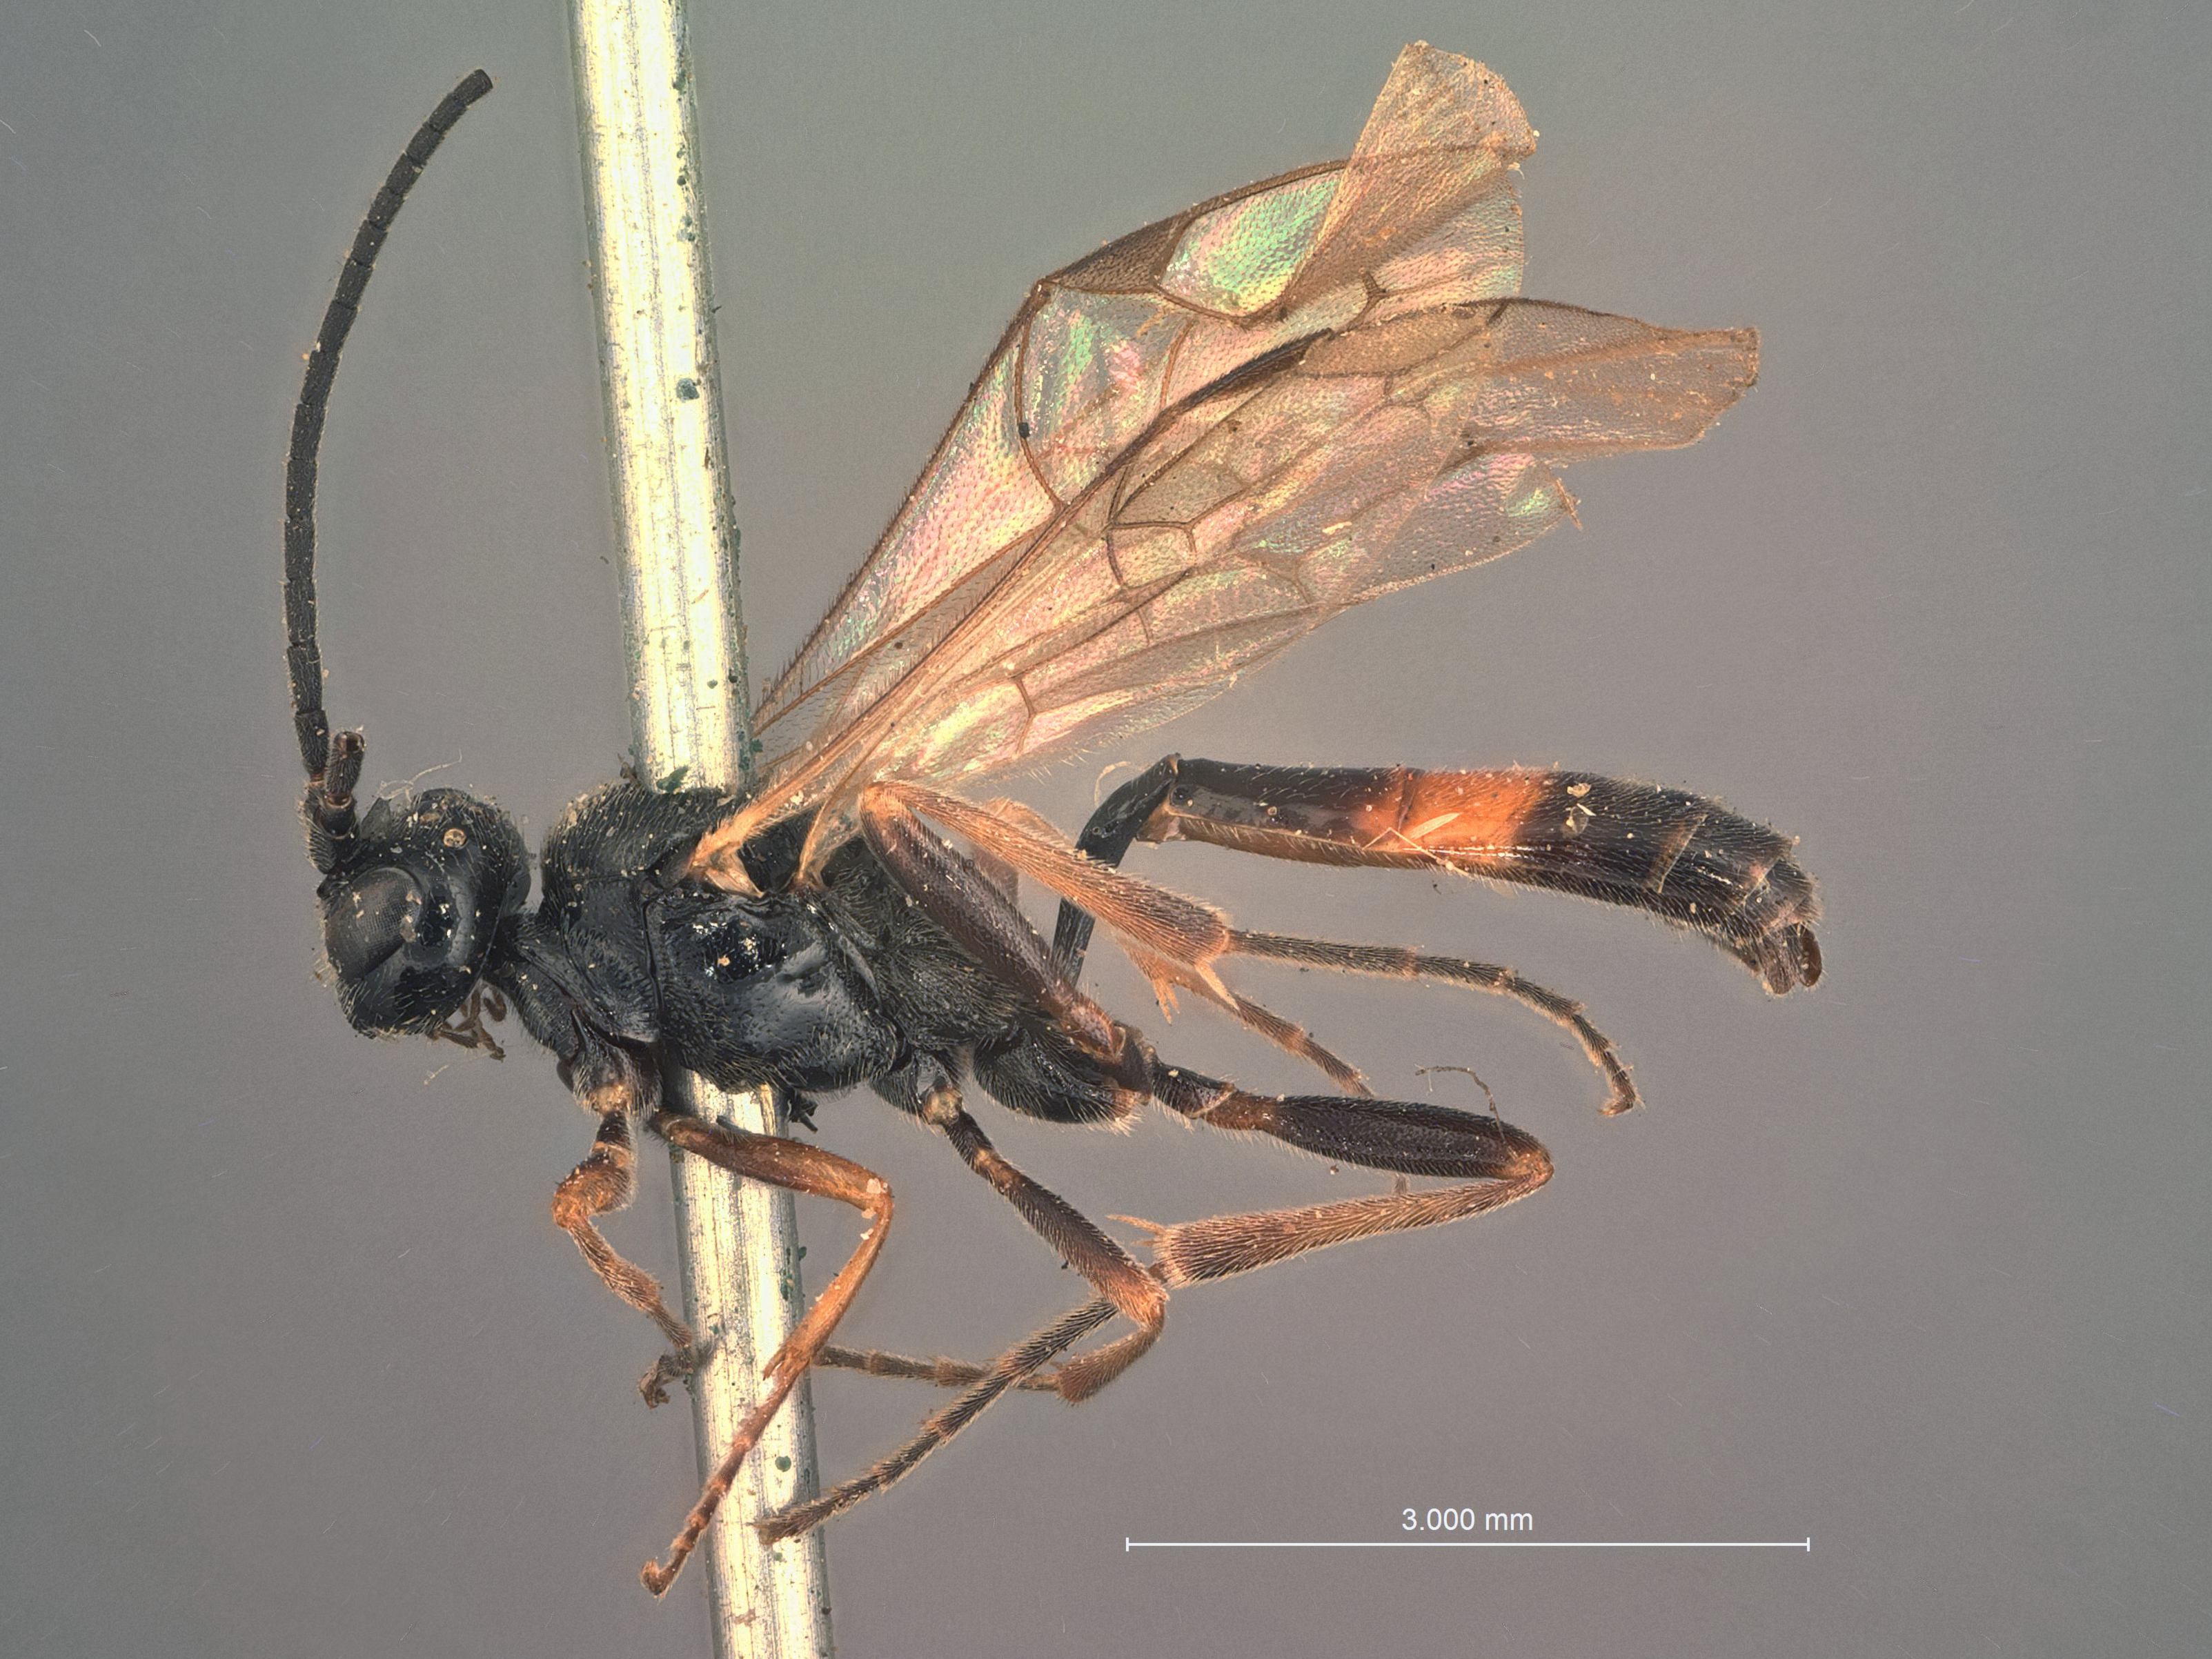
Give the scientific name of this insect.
Exolytus rubrocinctus
